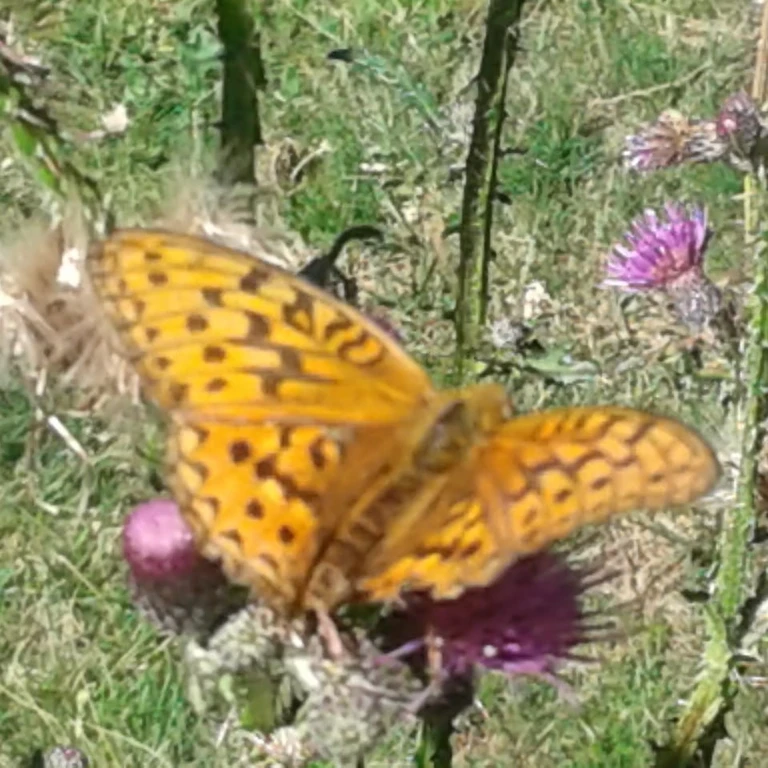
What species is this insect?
Fabriciana adippe
